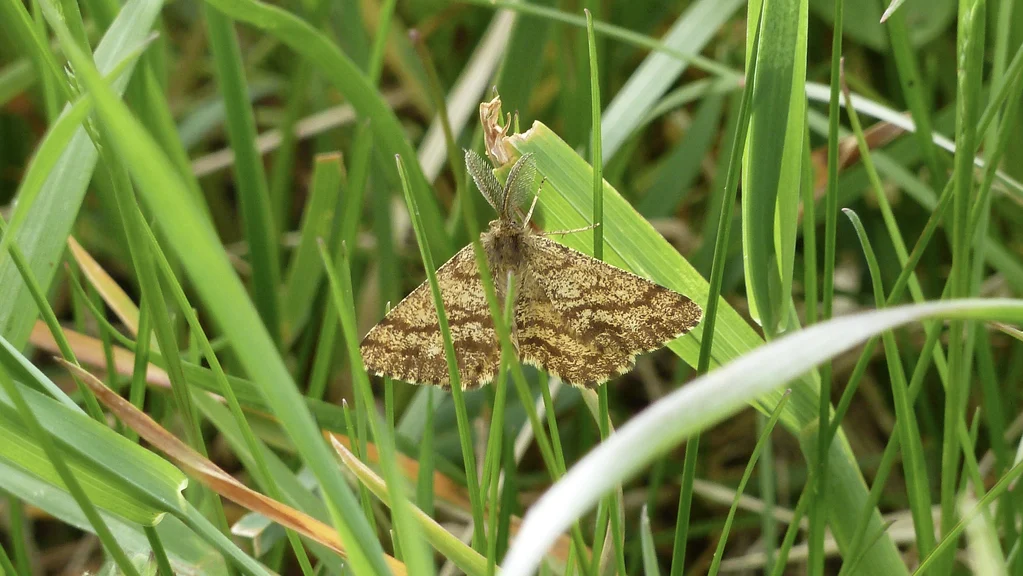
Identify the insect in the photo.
Ematurga atomaria
